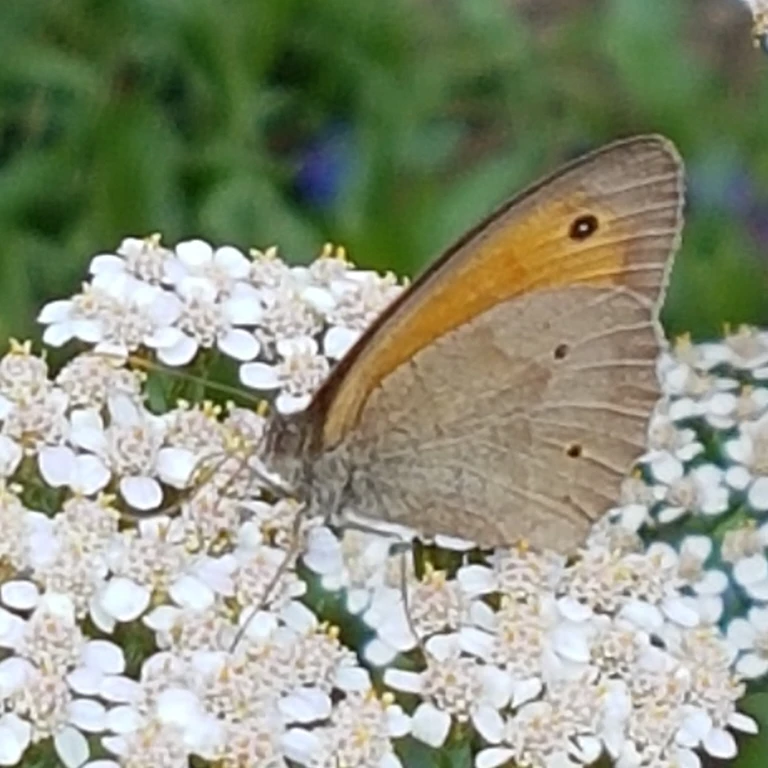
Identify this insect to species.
Maniola jurtina
